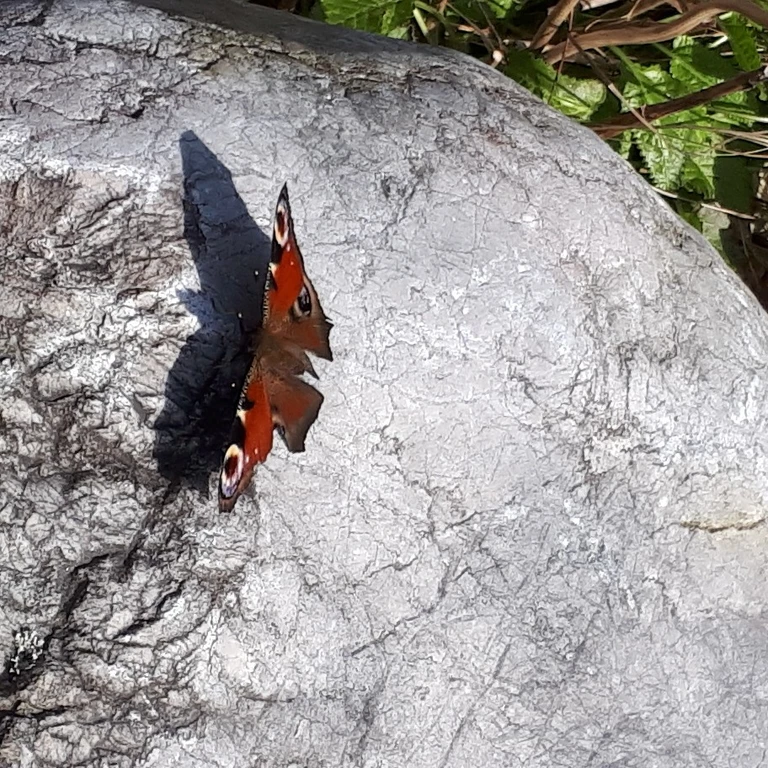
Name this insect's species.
Aglais io
